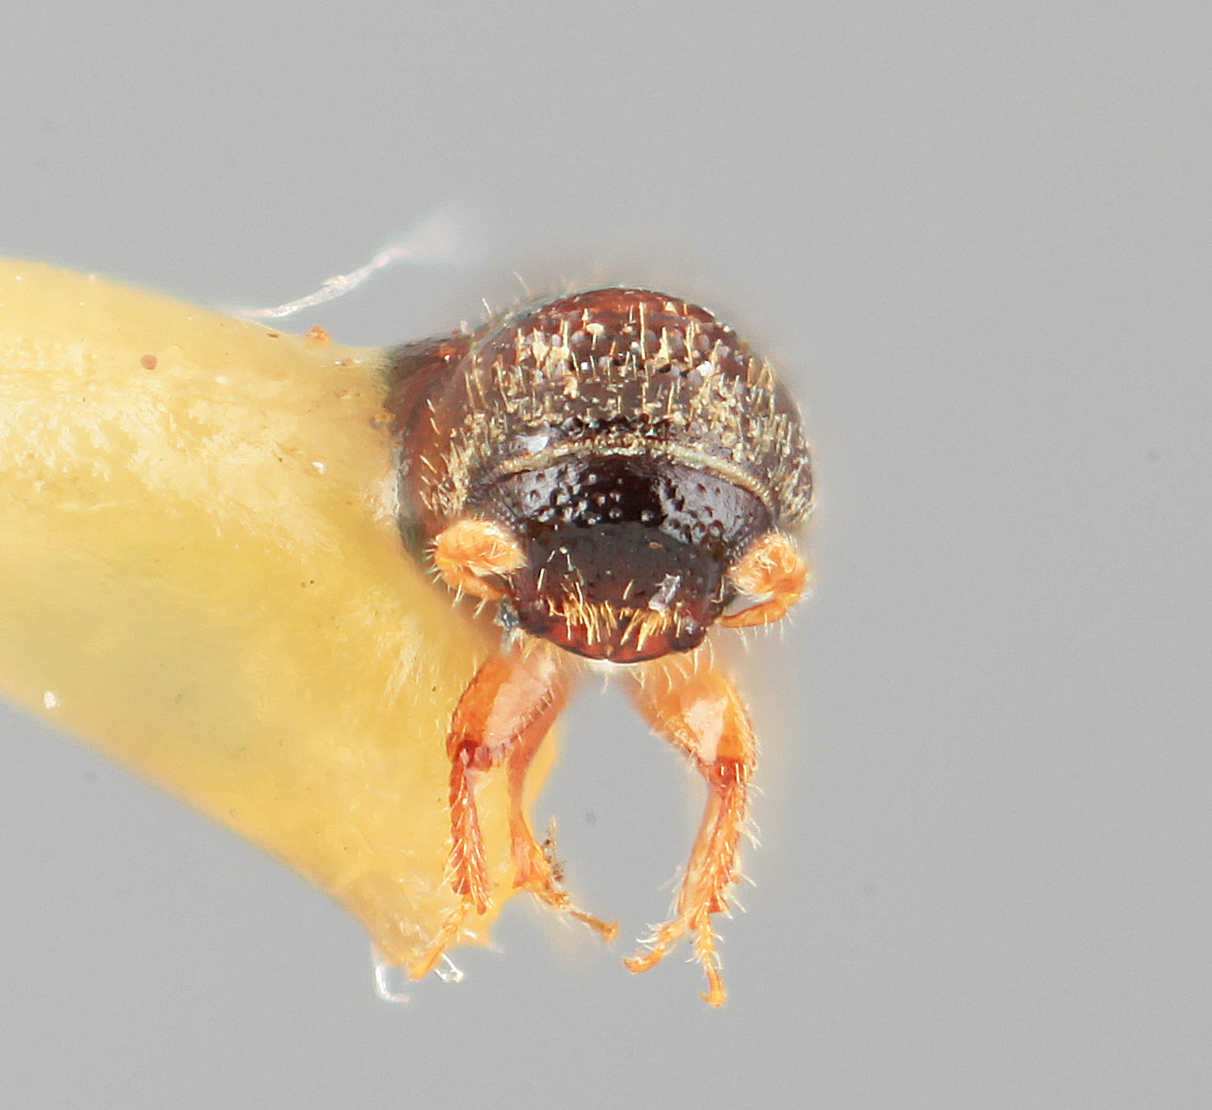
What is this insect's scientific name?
Pityophthorus hylocuroides
